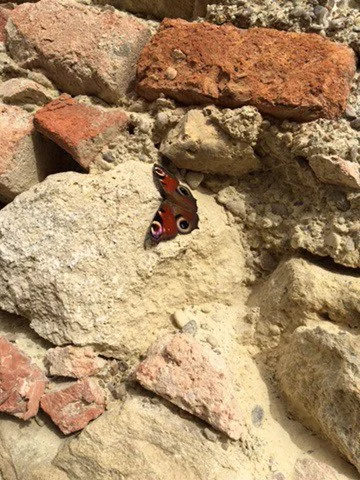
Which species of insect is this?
Aglais io
